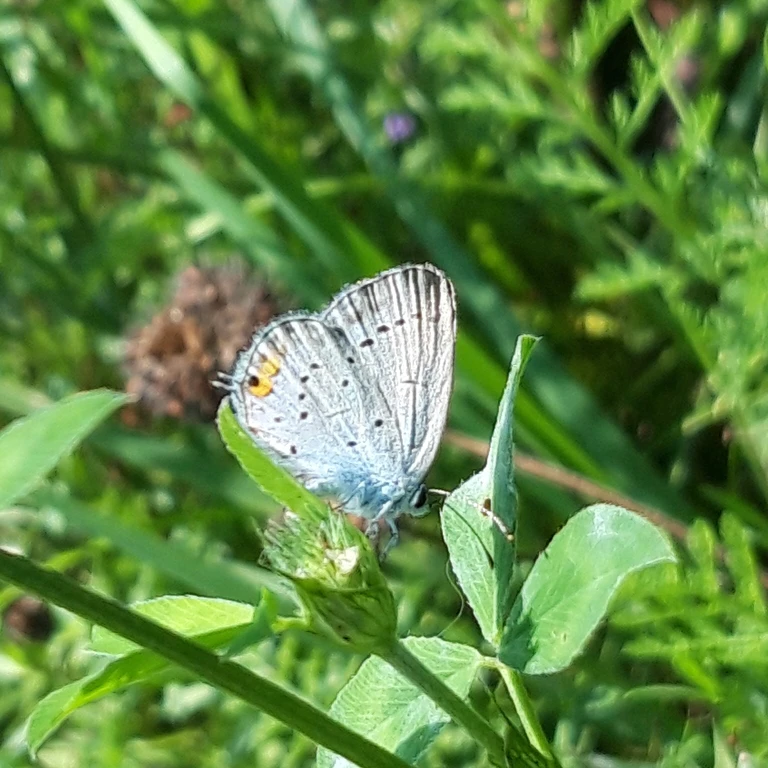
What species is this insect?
Cupido argiades (also Elkalyce argiades)
